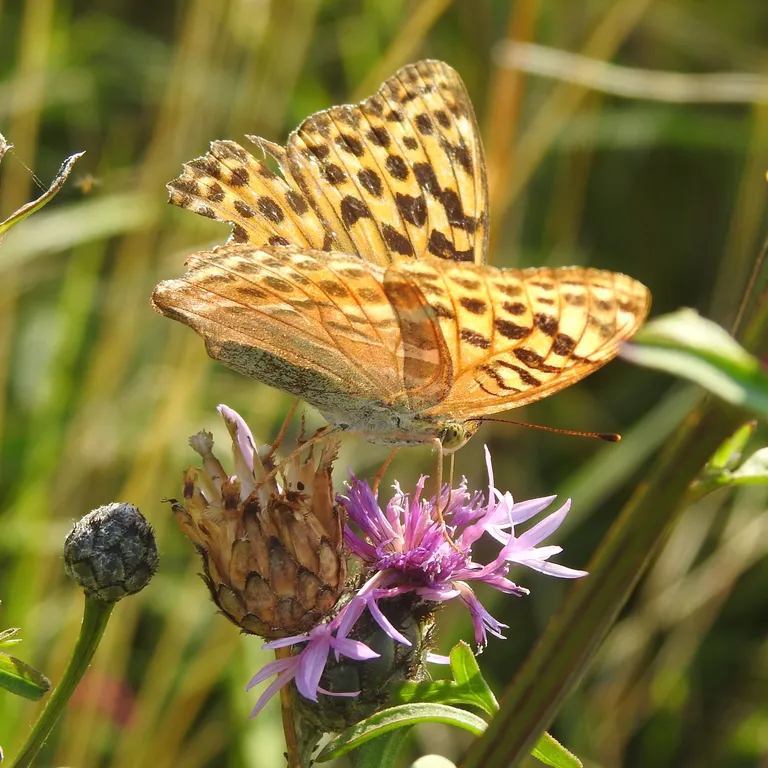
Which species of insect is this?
Argynnis paphia
